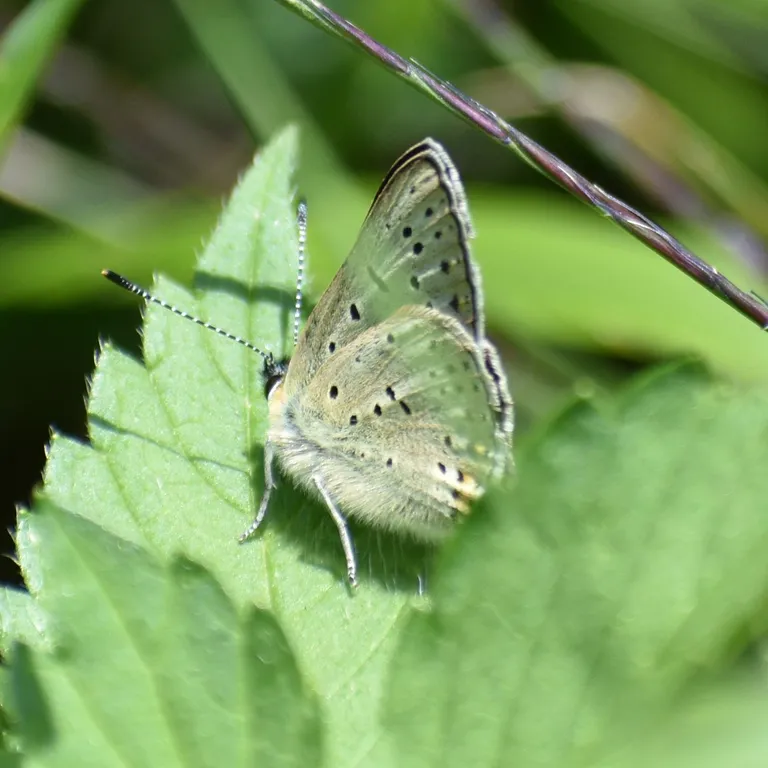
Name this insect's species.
Lycaena tityrus (also Loweia tityrus)
